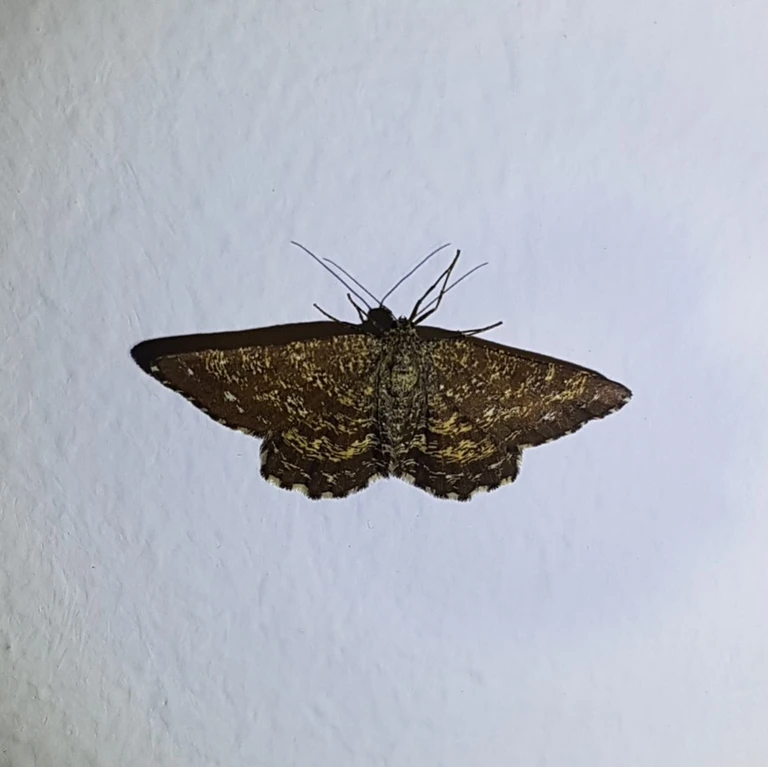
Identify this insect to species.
Ematurga atomaria
